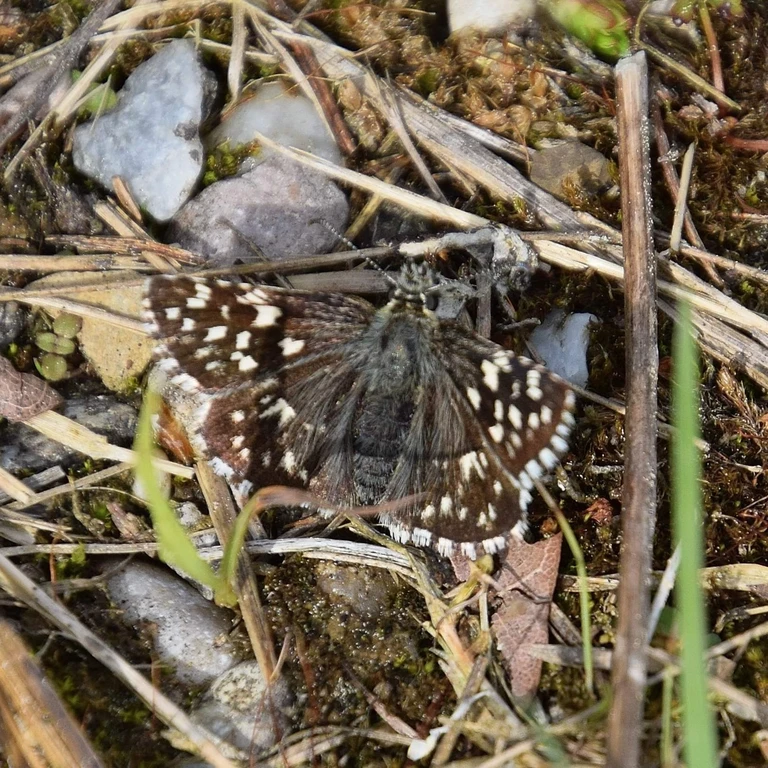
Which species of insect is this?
Pyrgus malvae
